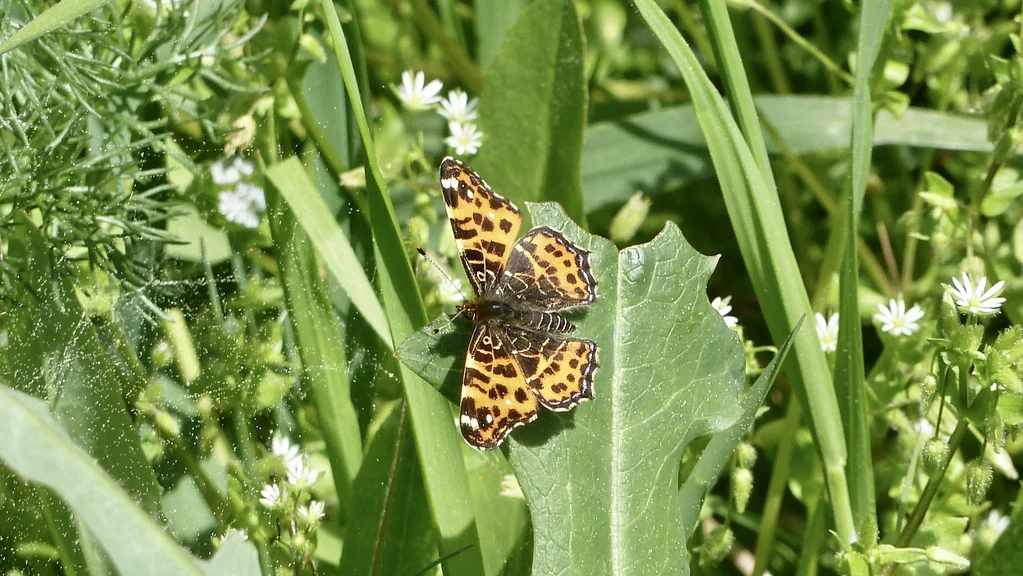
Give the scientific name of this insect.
Araschnia levana
